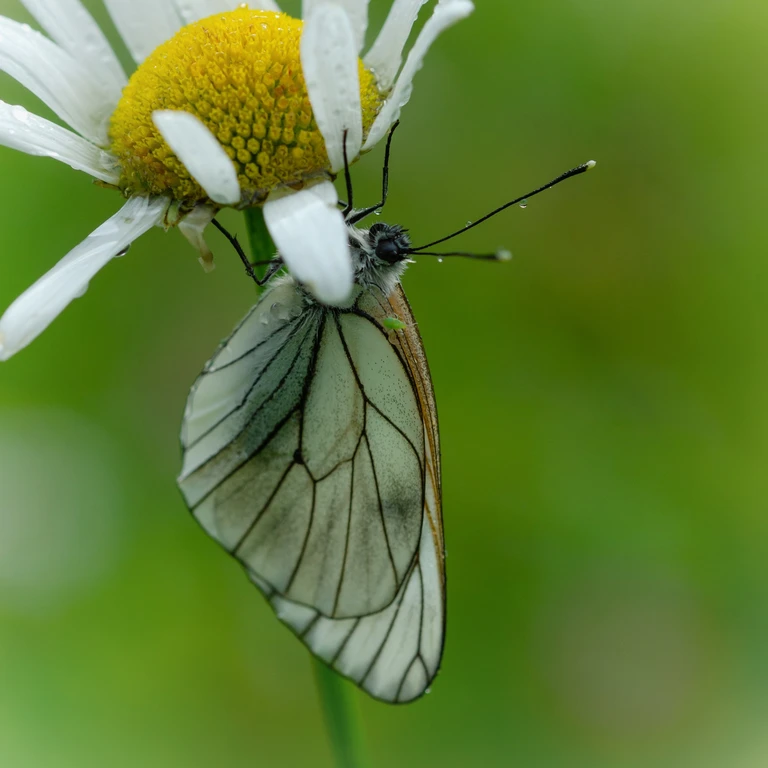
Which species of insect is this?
Aporia crataegi
